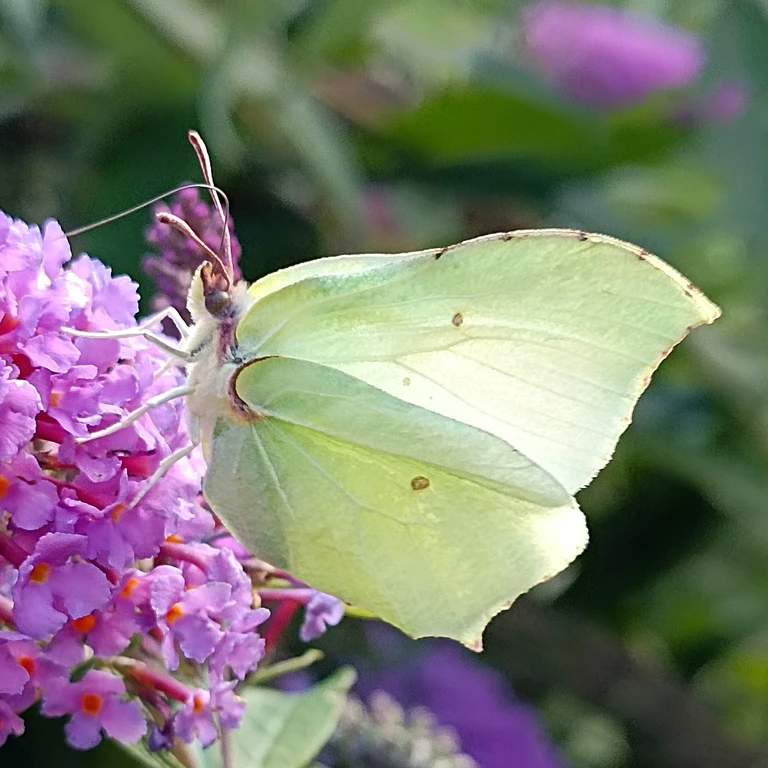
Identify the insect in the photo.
Gonepteryx rhamni
